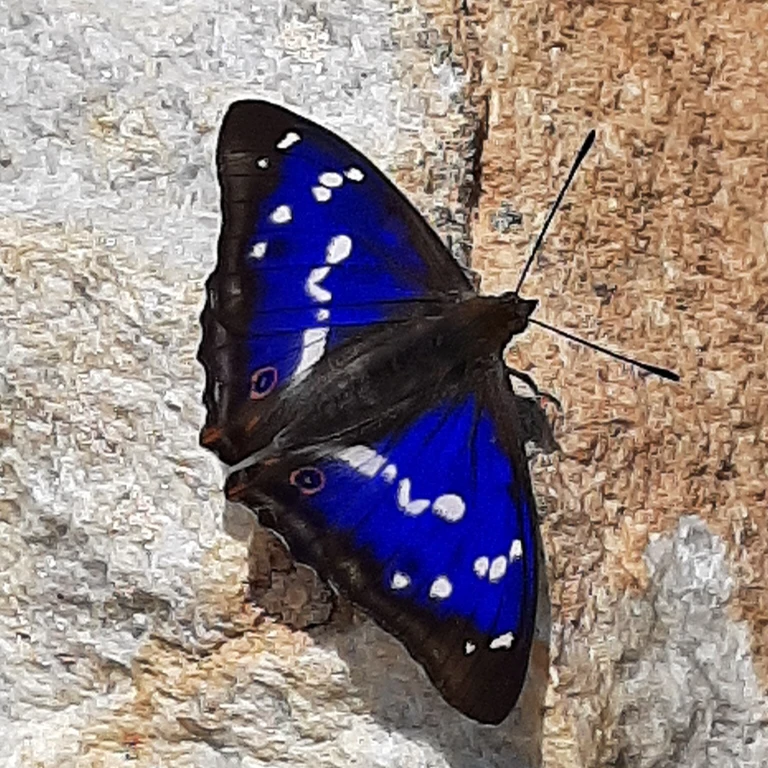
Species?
Apatura iris
